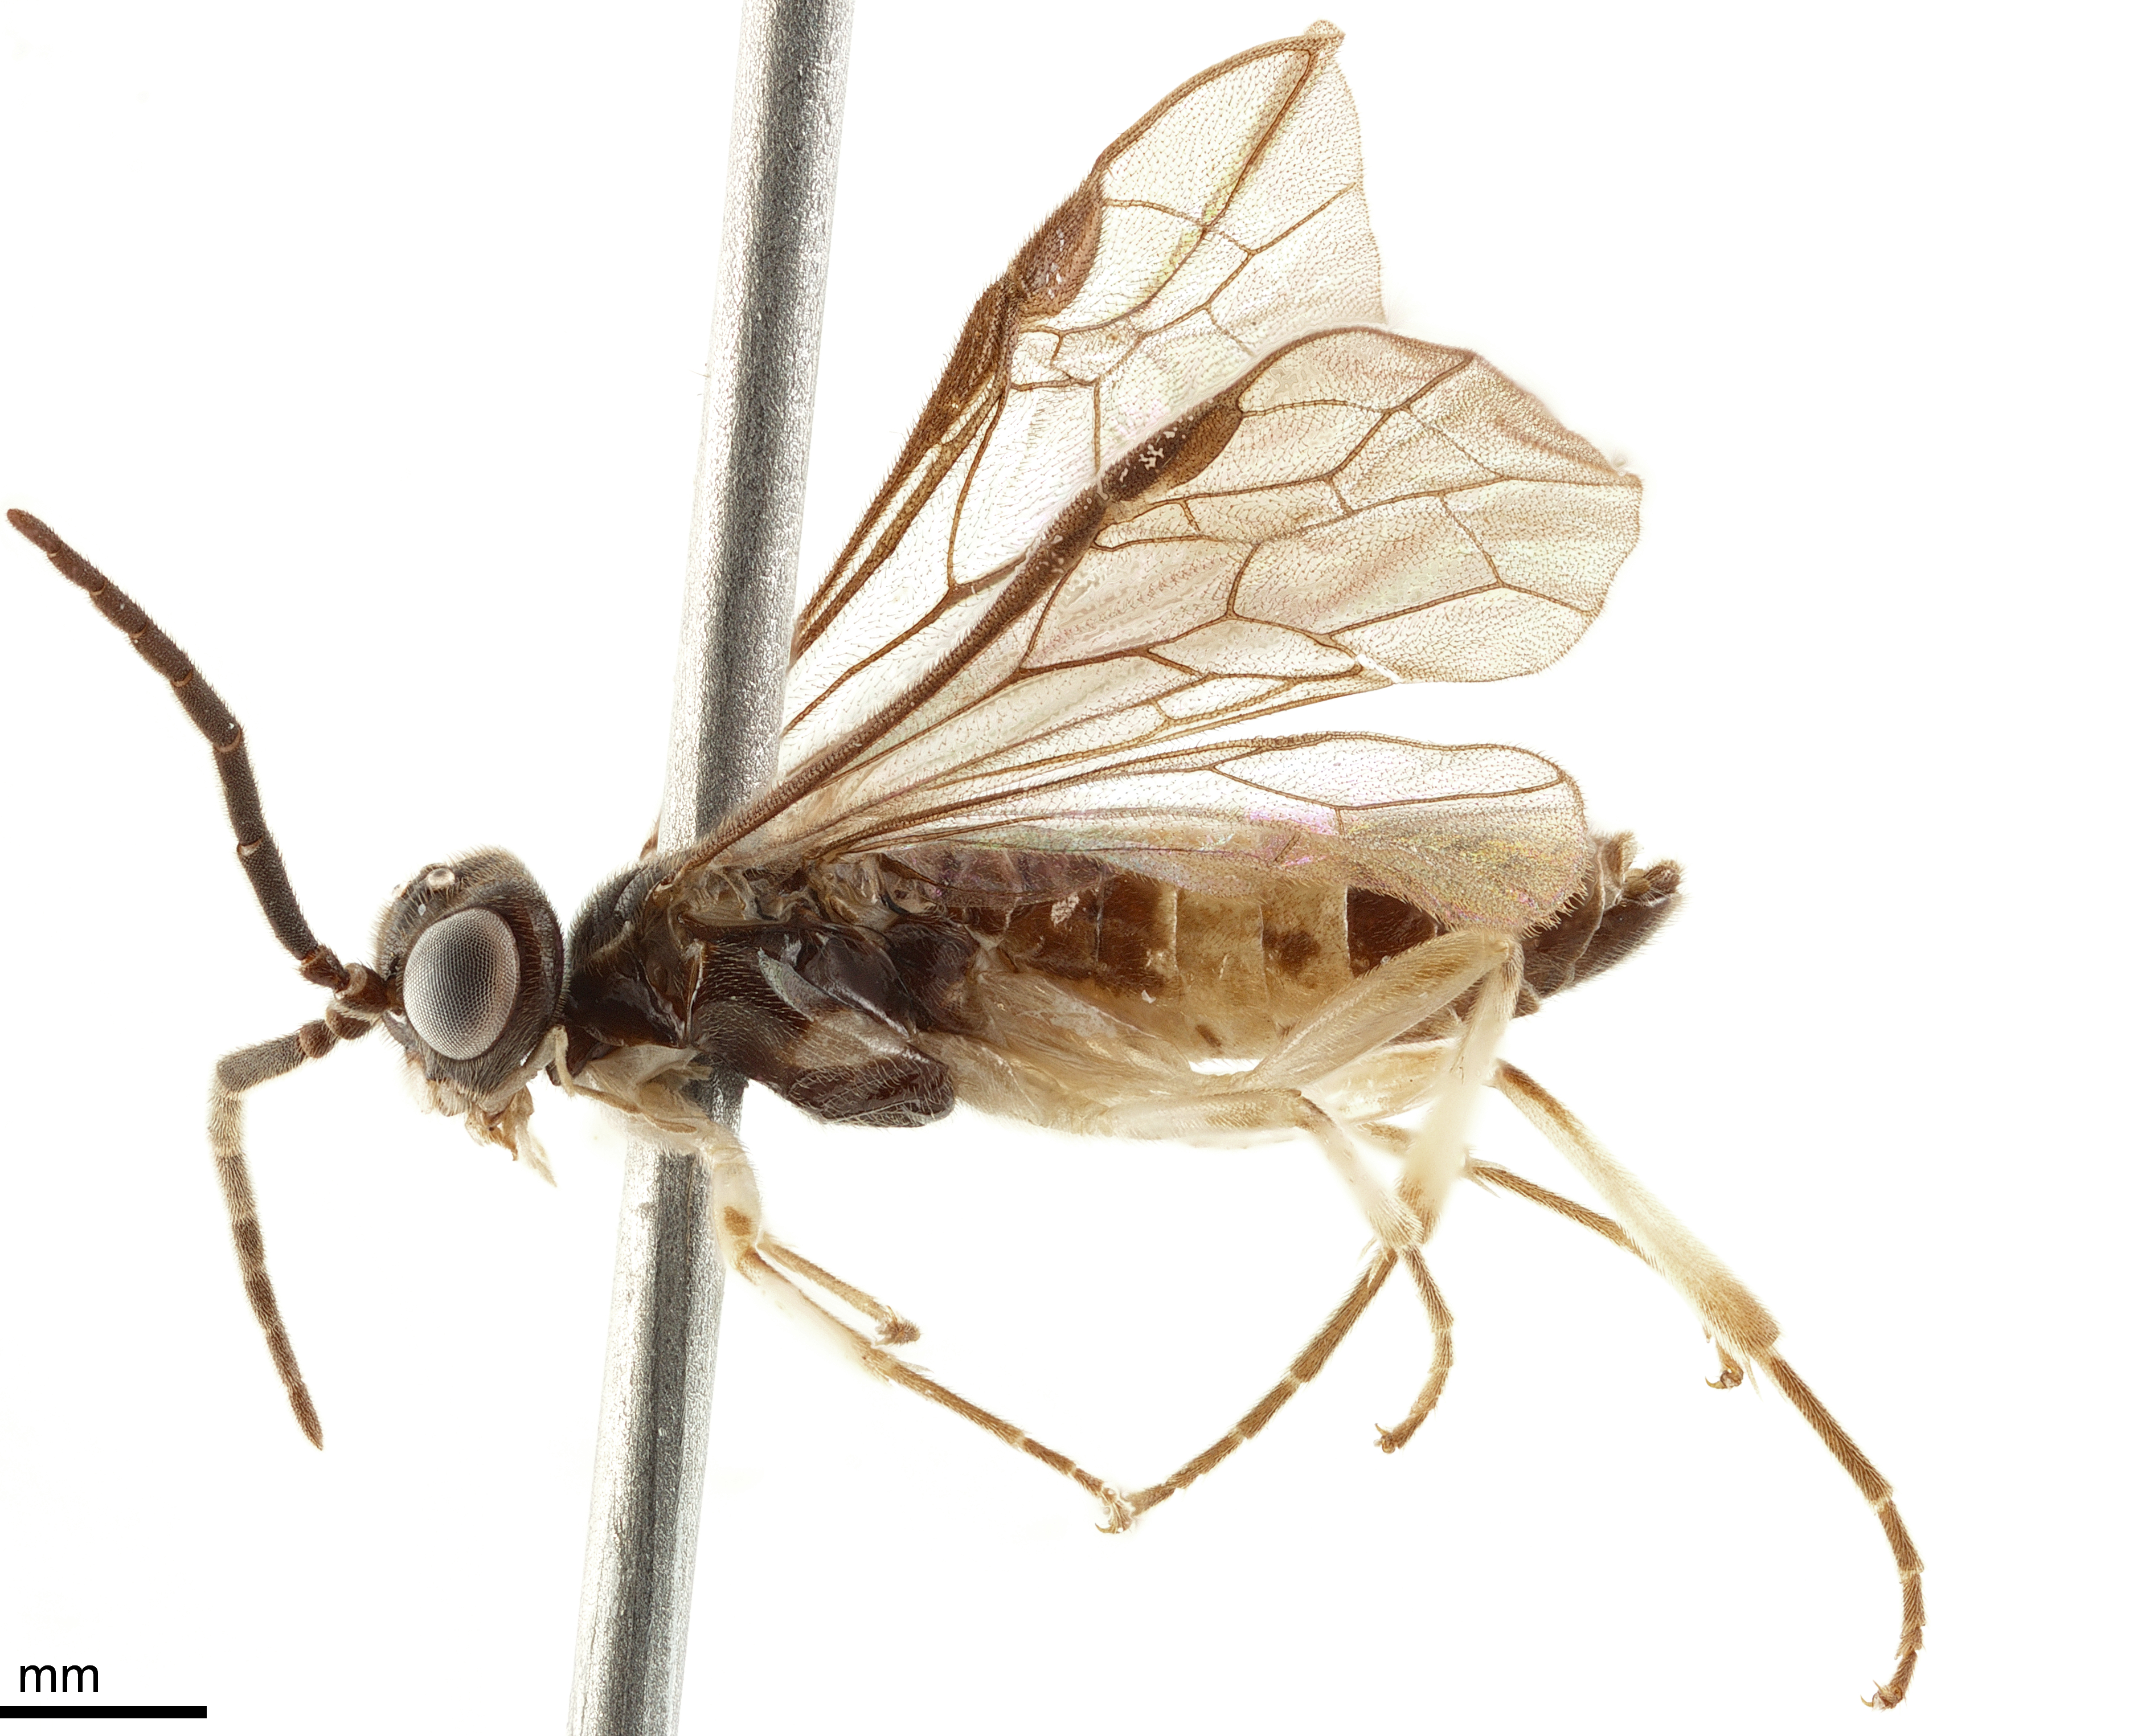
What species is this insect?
Ungulia fasciativentris
